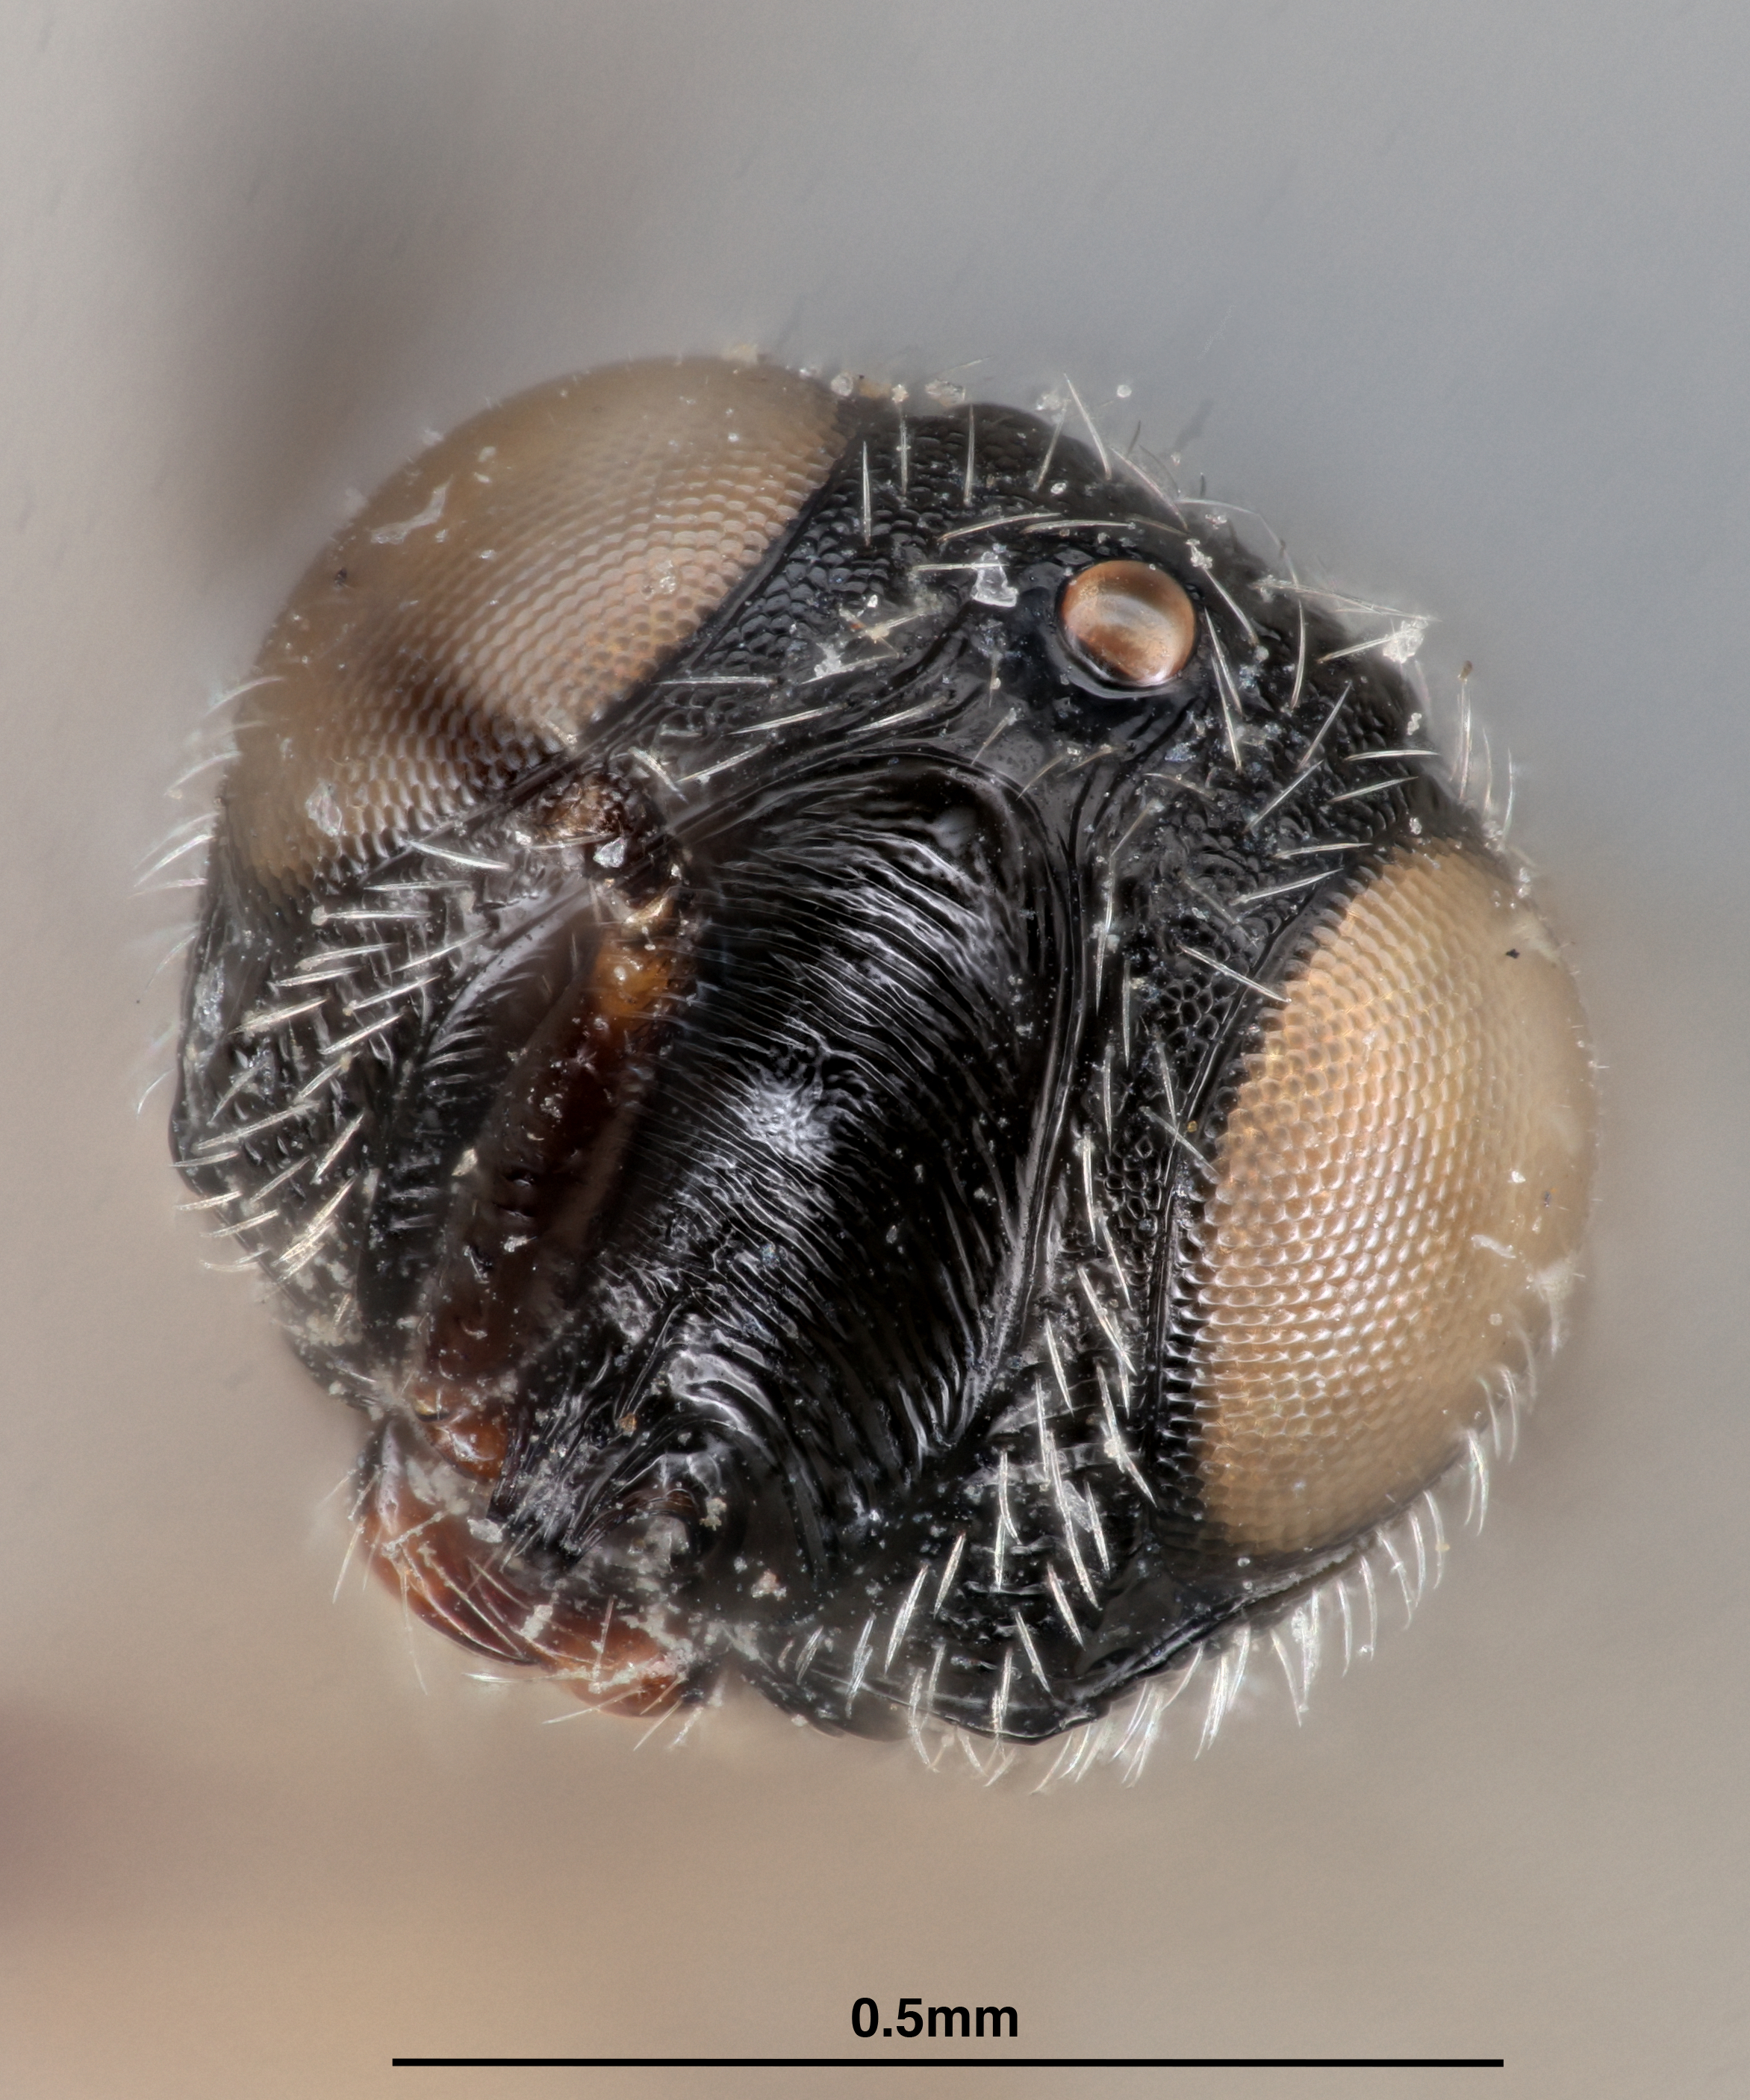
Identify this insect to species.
Baryconus diversus
